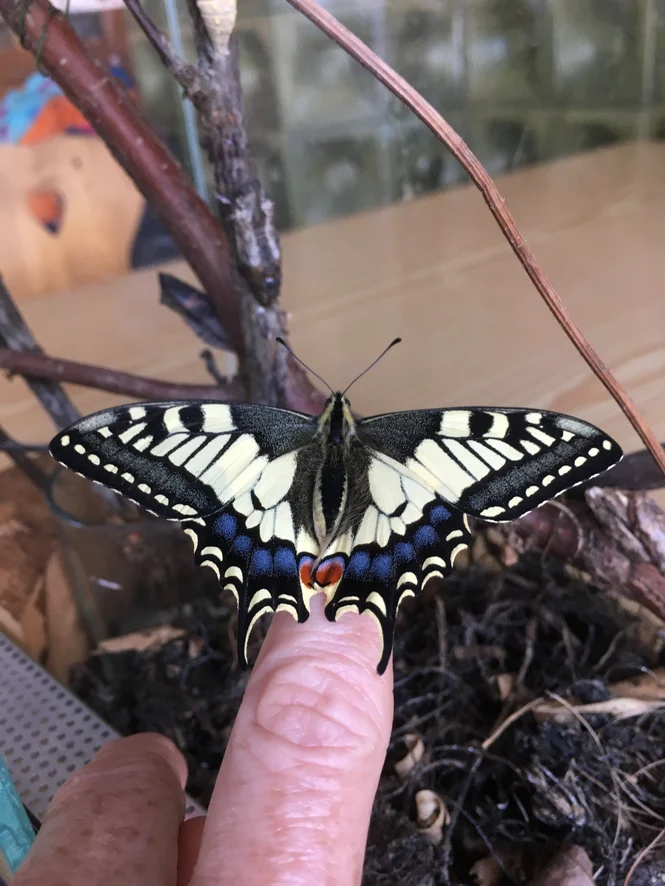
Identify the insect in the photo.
Papilio machaon
